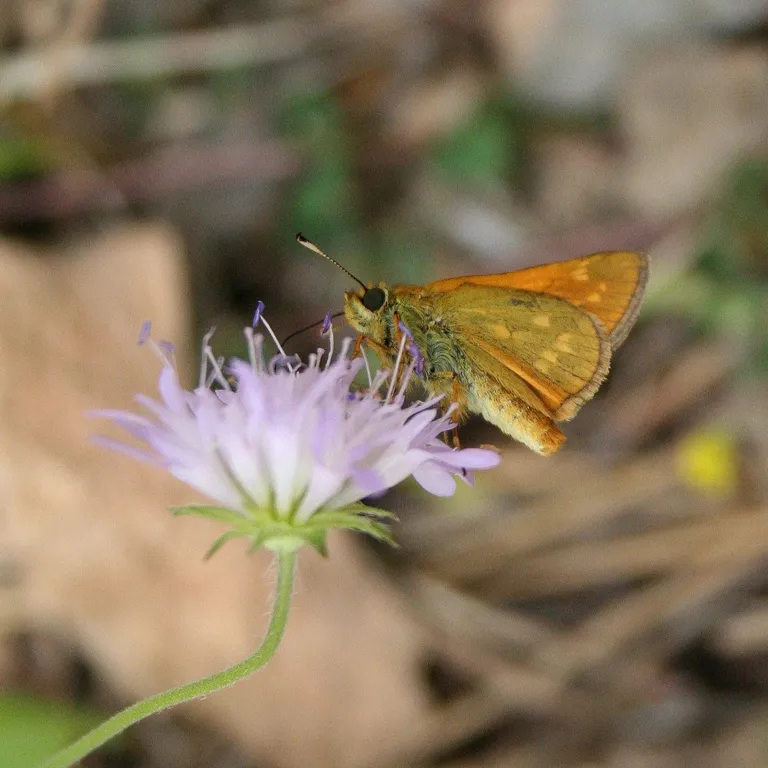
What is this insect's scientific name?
Ochlodes sylvanus (also Ochlodes venata)
